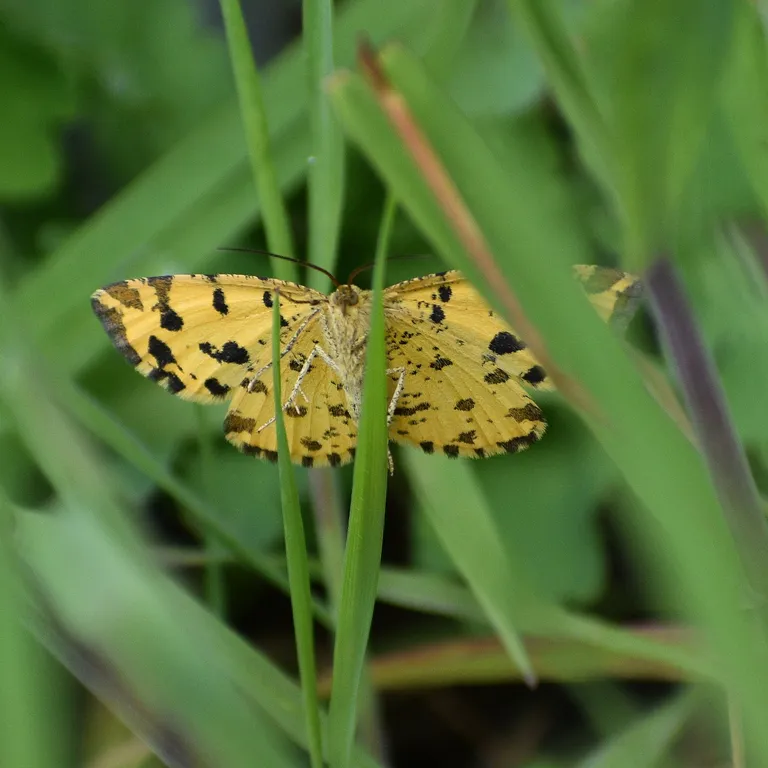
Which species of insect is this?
Pseudopanthera macularia
